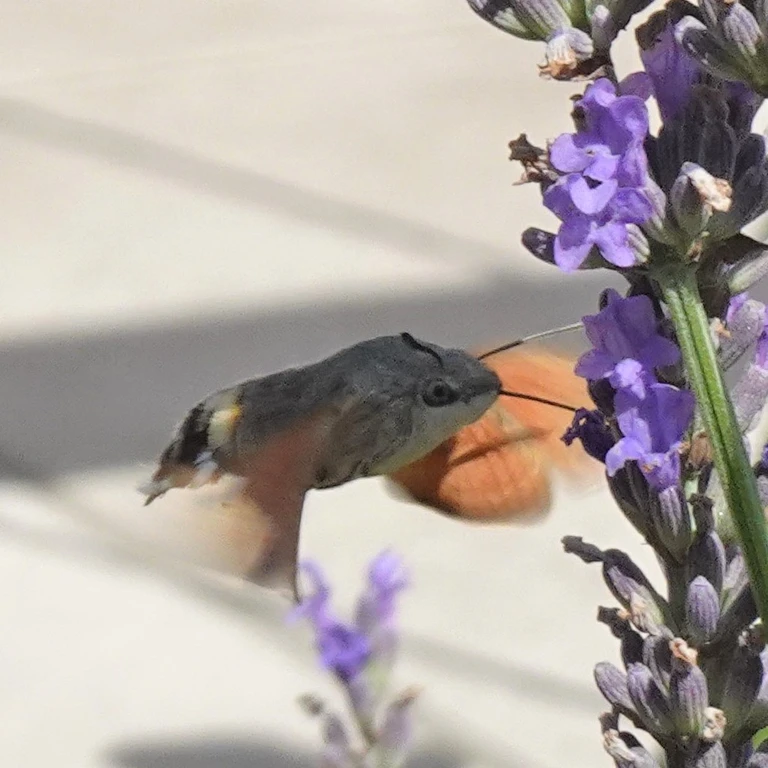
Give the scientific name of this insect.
Macroglossum stellatarum
